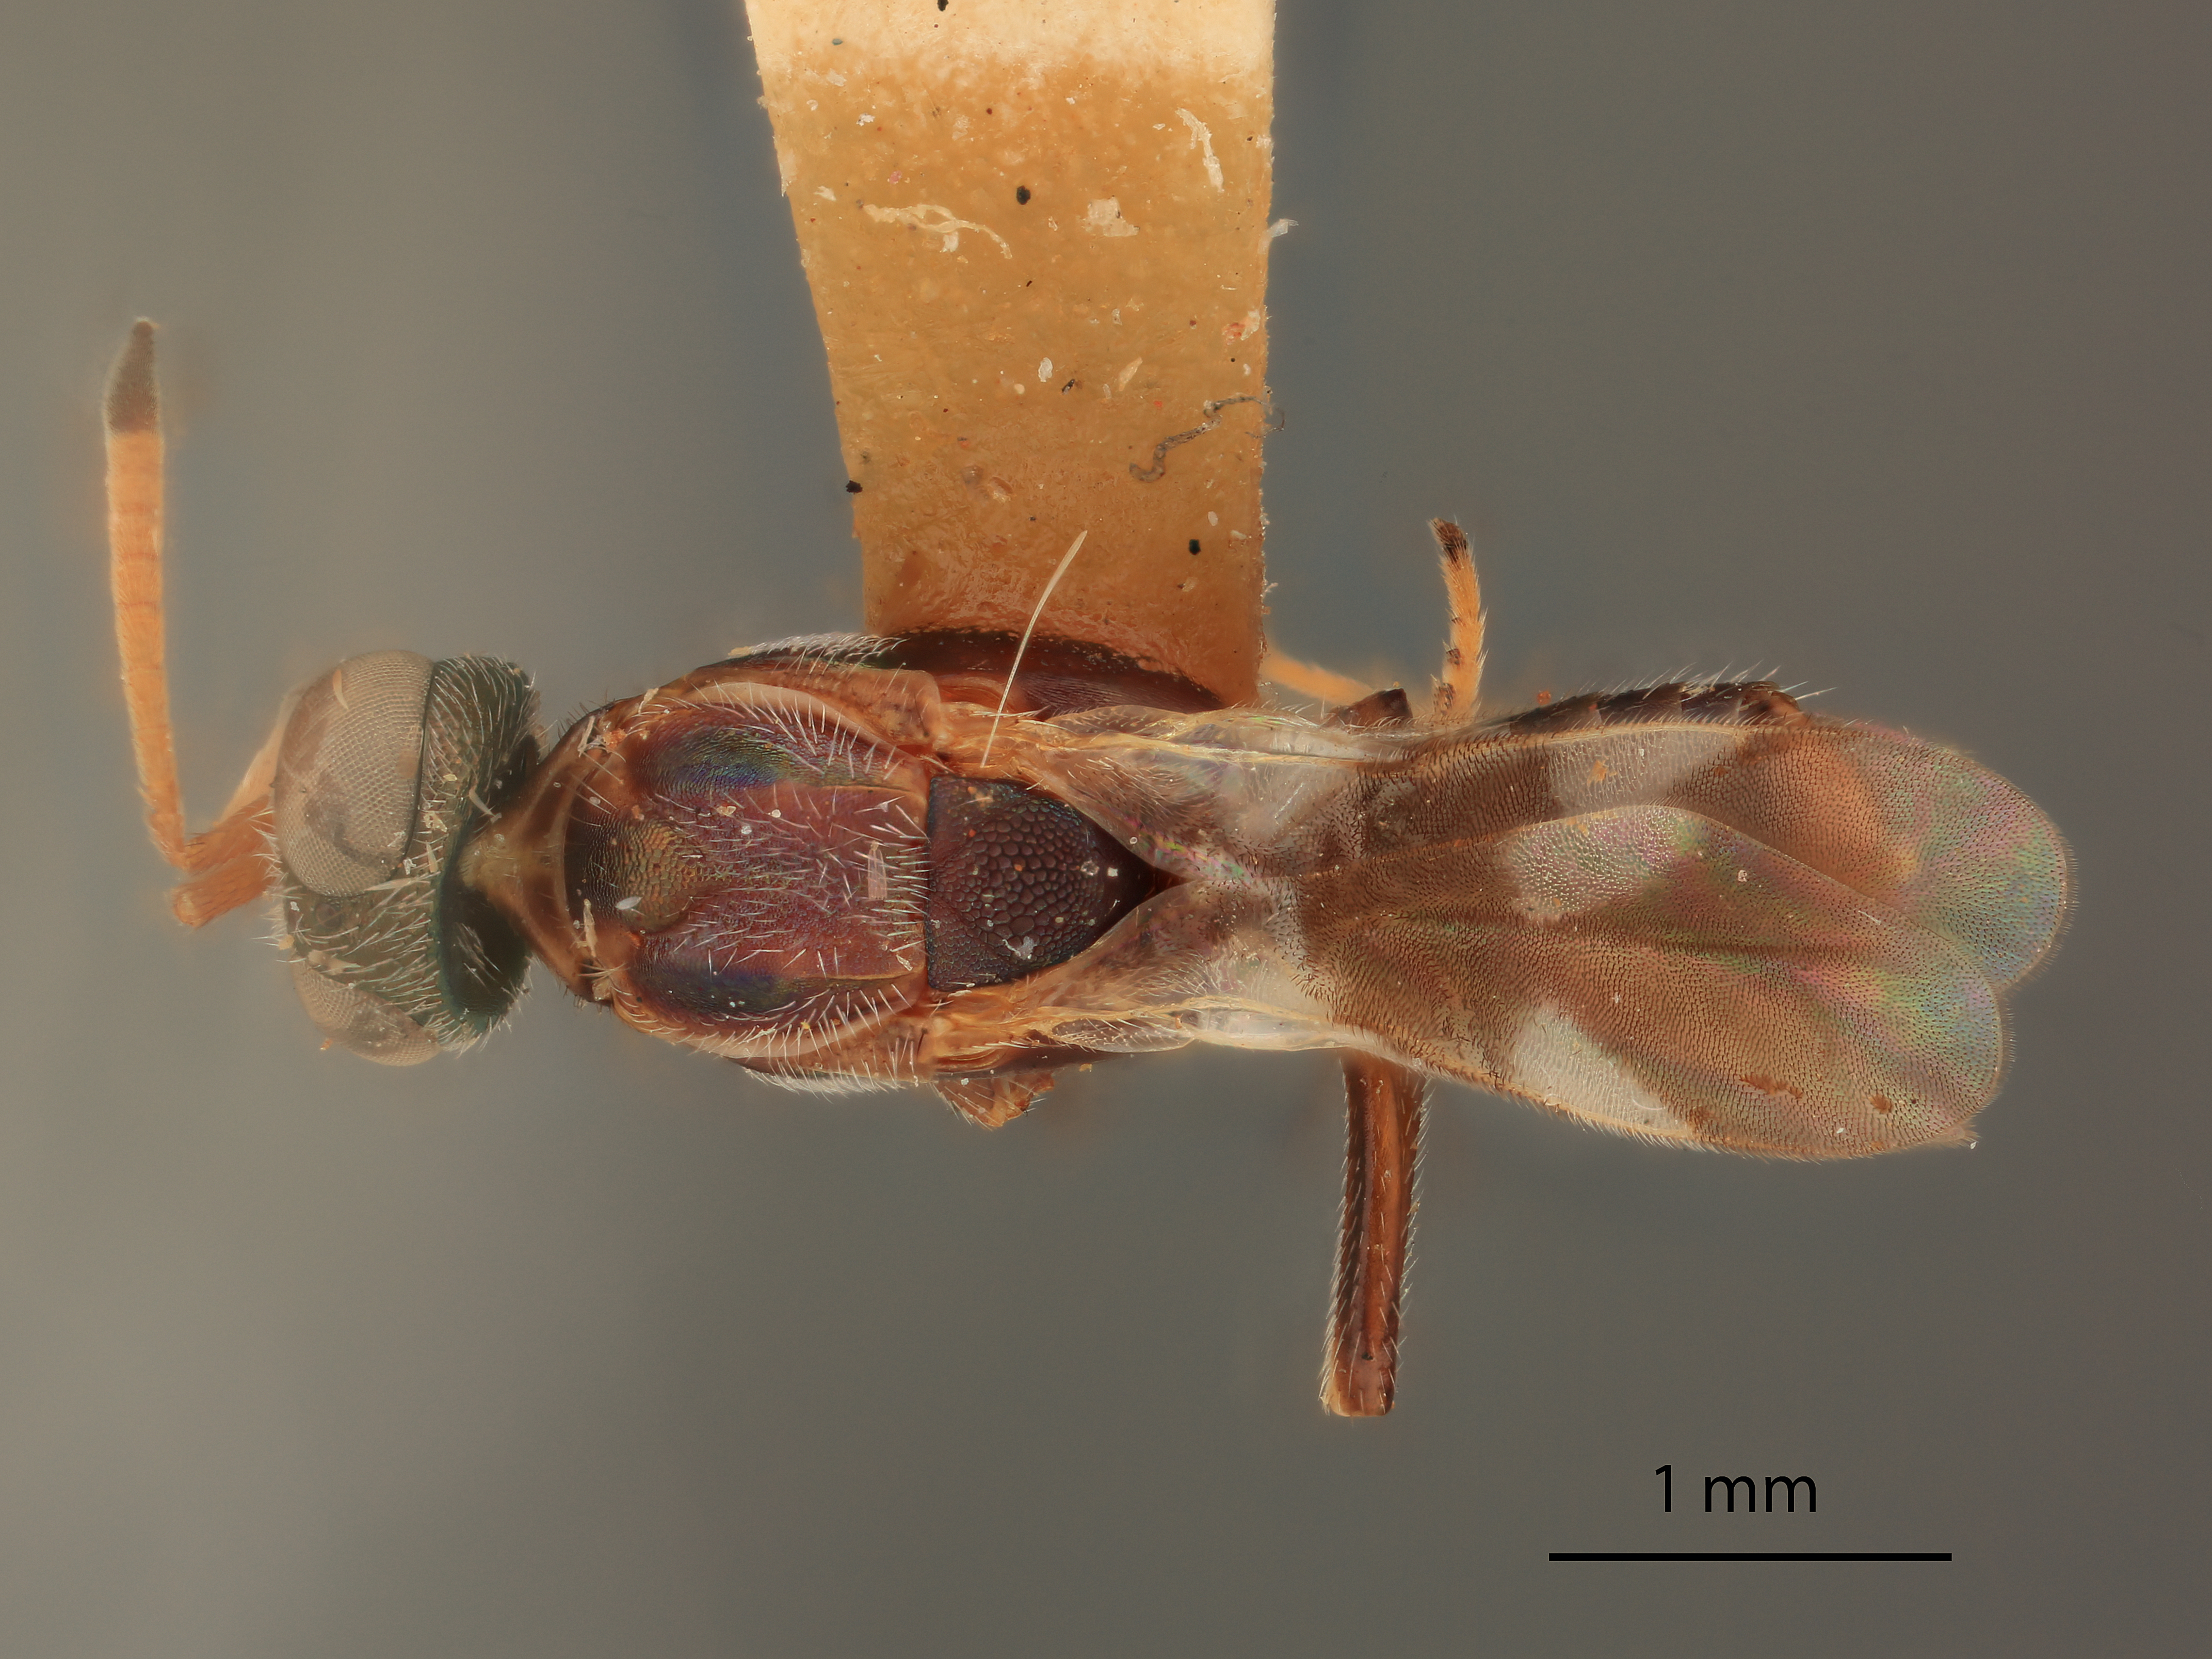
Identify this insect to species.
Anastatus scutellatus
